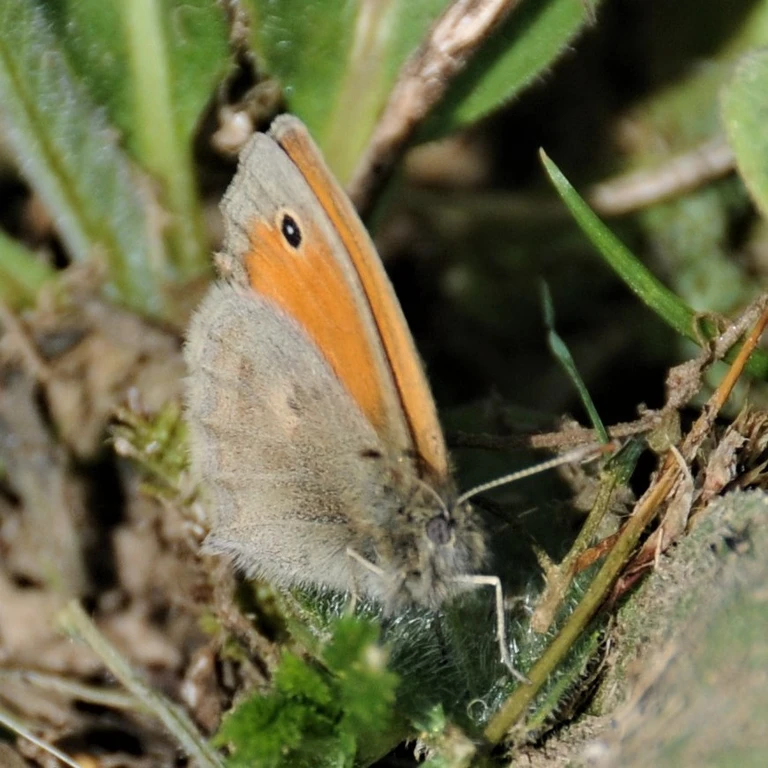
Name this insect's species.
Coenonympha pamphilus
